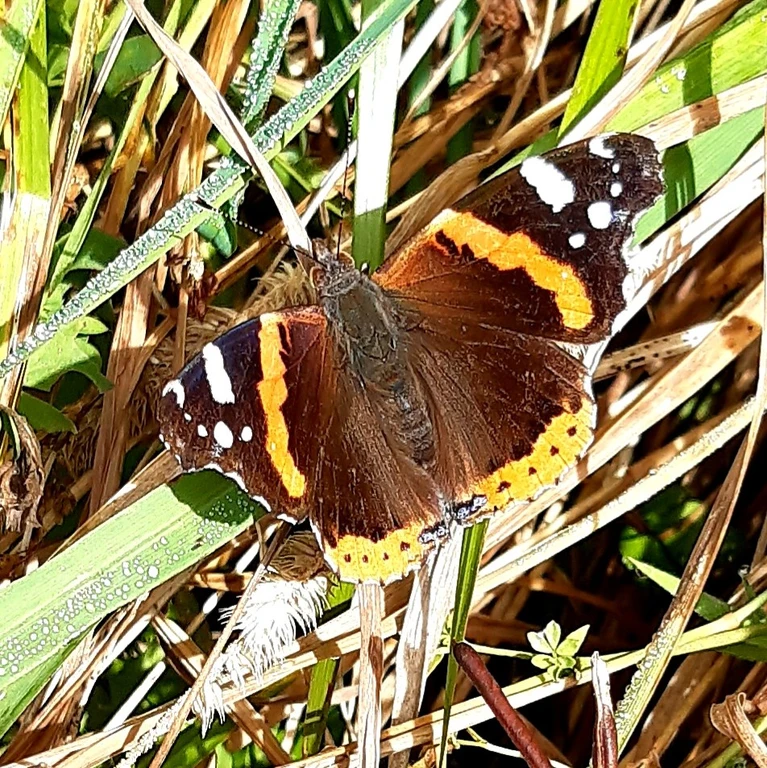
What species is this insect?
Vanessa atalanta
